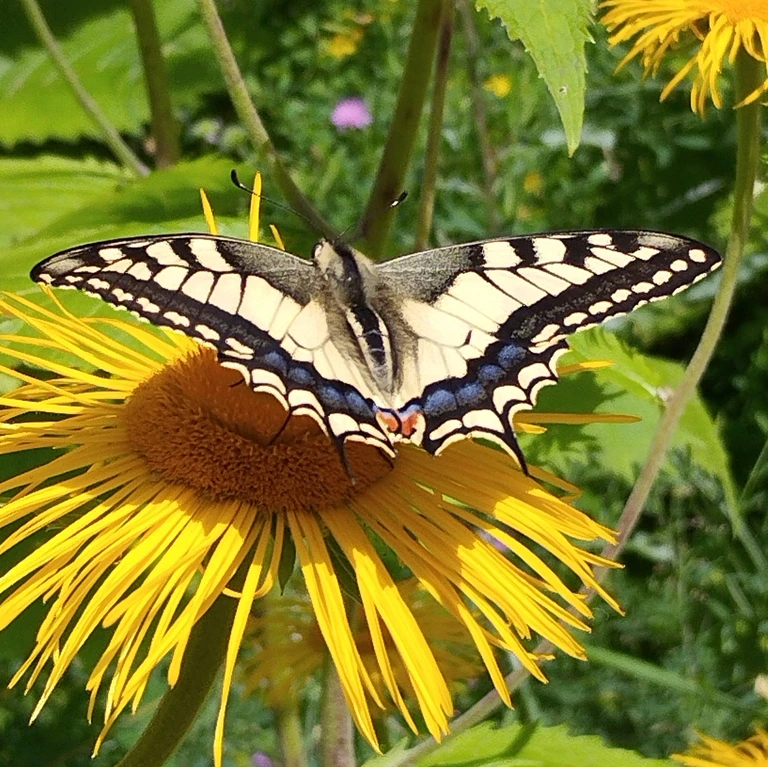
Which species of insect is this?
Papilio machaon
